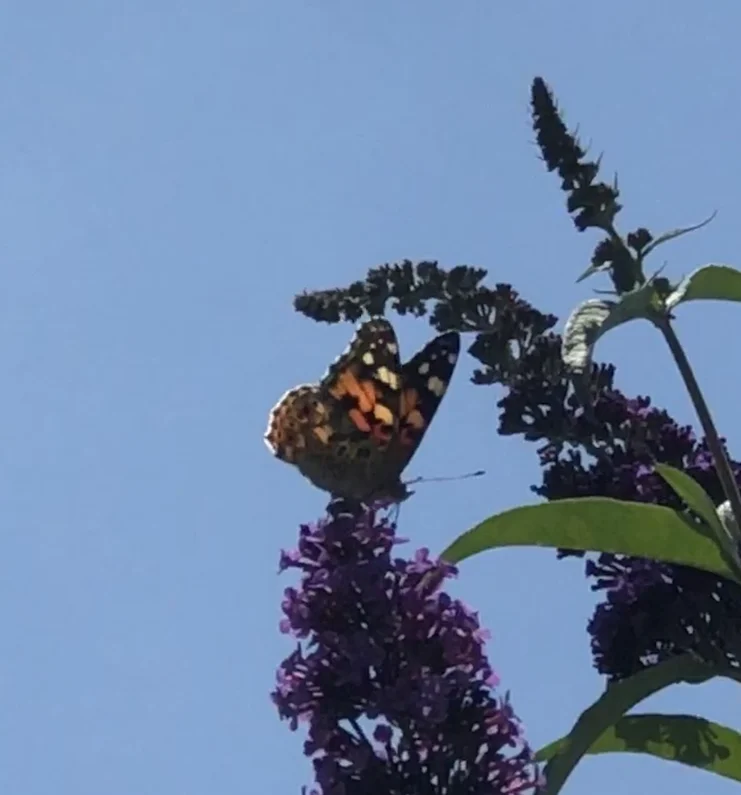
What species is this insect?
Vanessa cardui
